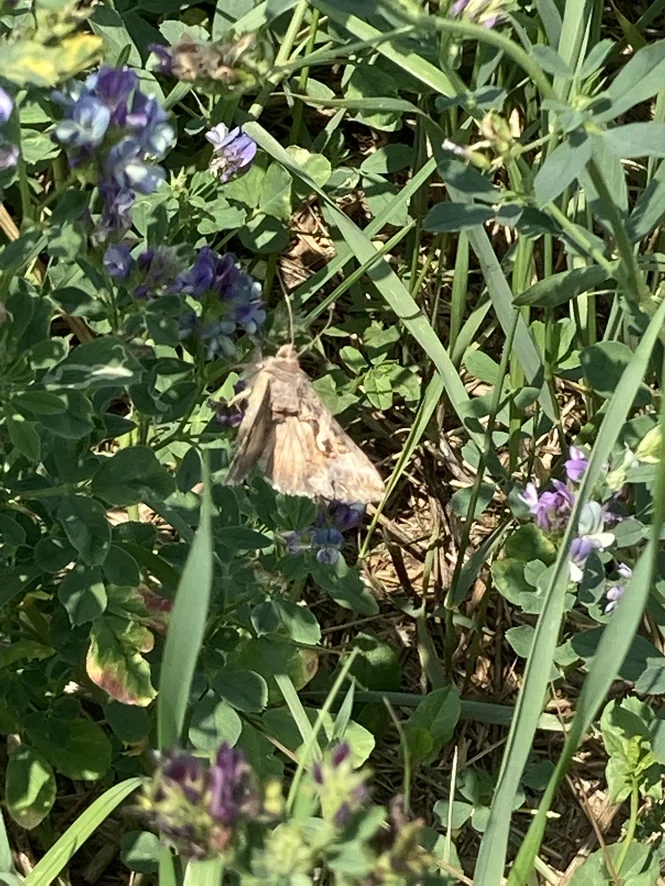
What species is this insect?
Autographa gamma
